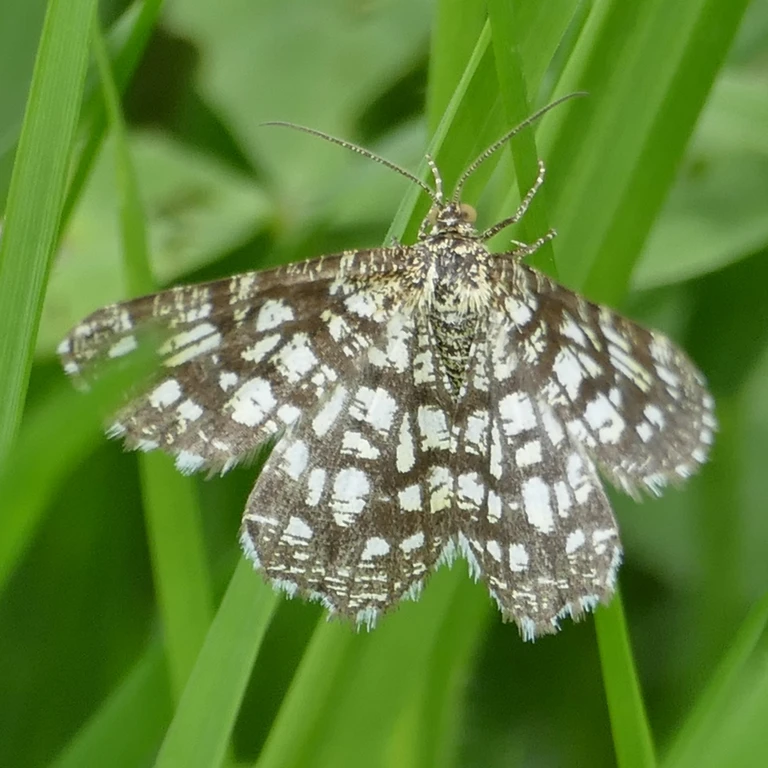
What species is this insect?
Chiasmia clathrata
